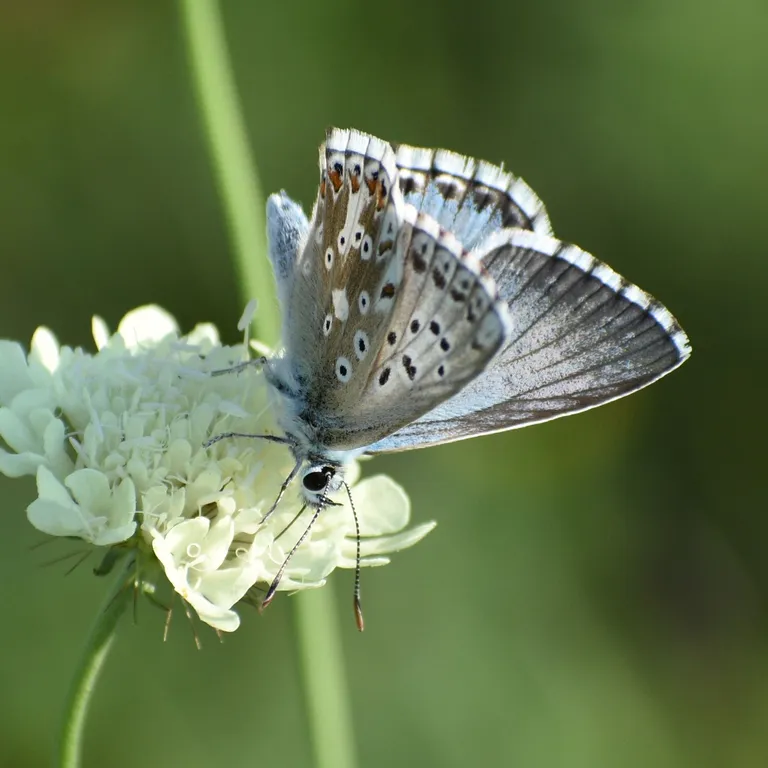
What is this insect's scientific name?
Lysandra coridon
